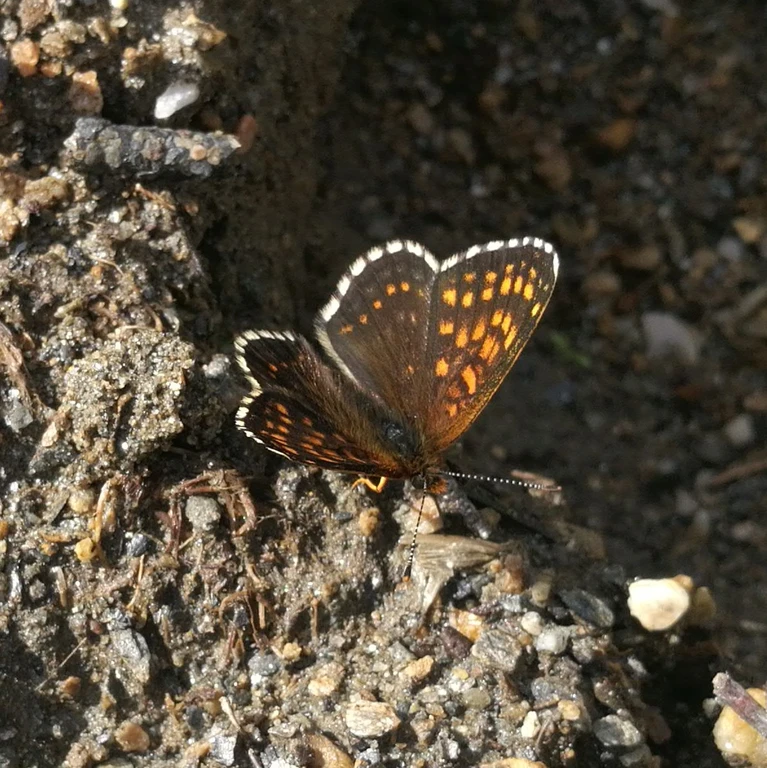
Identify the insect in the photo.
Melitaea diamina
